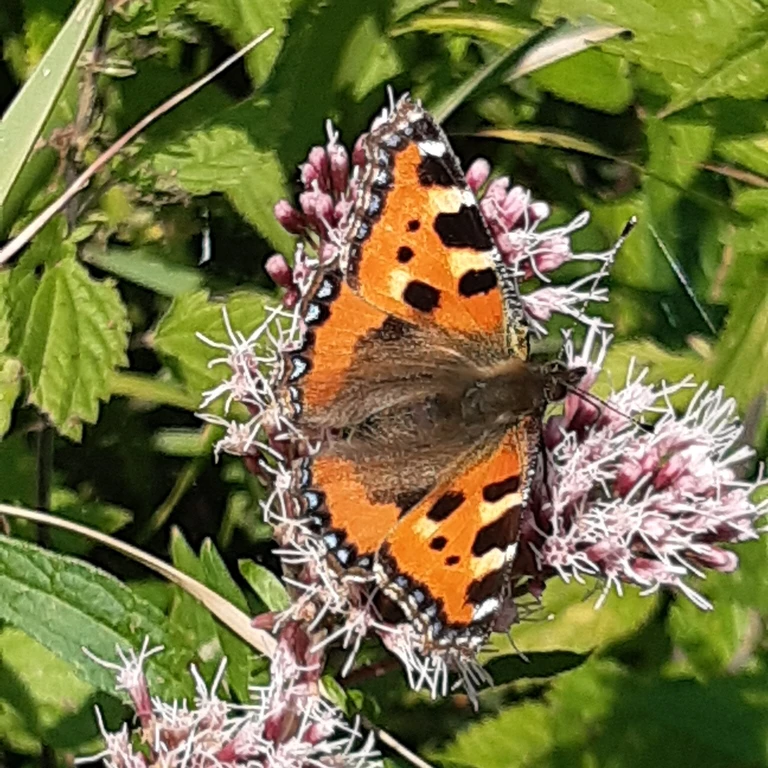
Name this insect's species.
Aglais urticae
